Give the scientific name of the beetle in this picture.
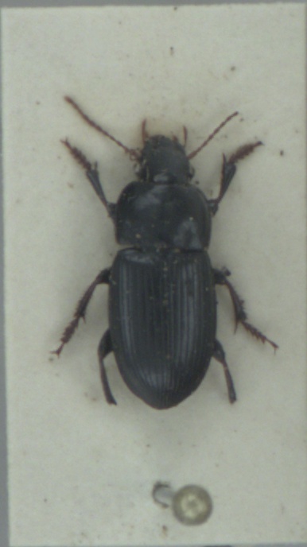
Harpalus tardus
